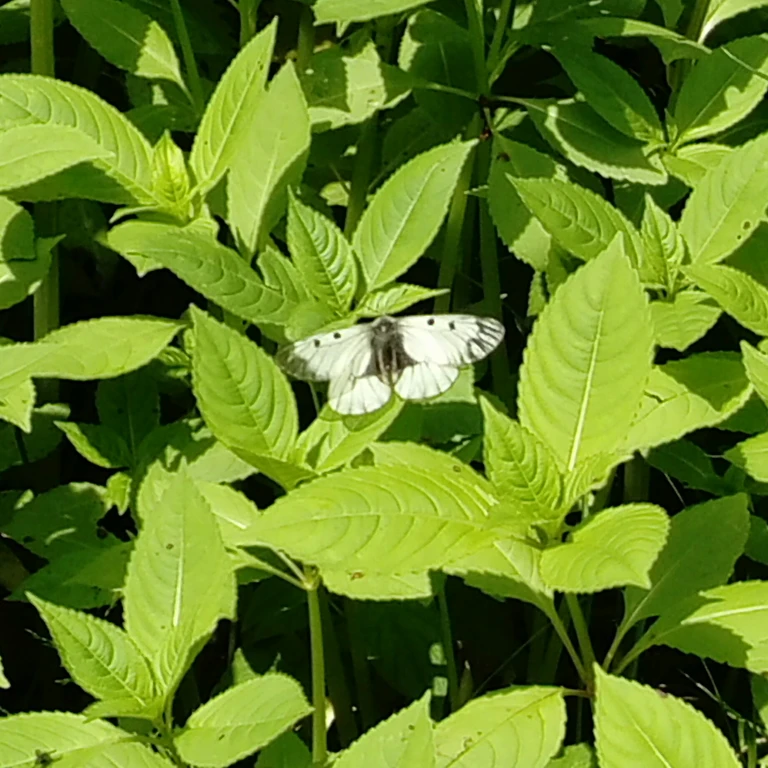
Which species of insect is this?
Parnassius mnemosyne
